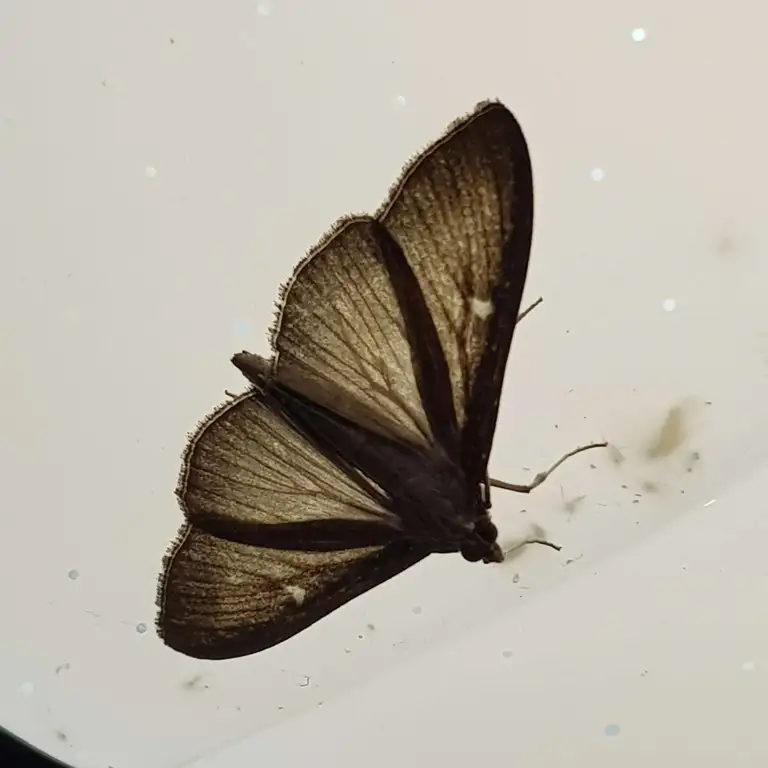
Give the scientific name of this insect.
Cydalima perspectalis
